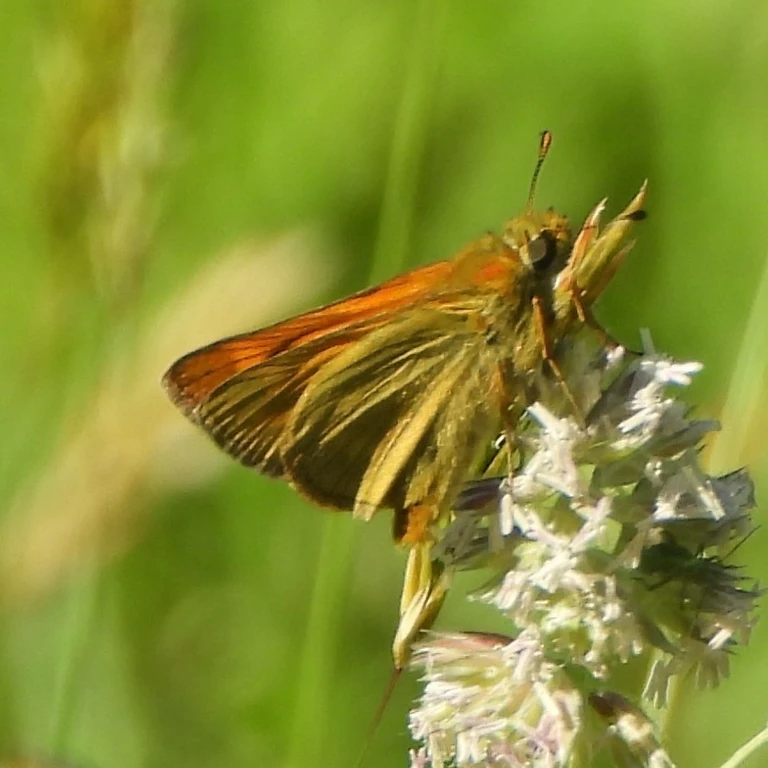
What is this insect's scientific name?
Ochlodes sylvanus (also Ochlodes venata)
